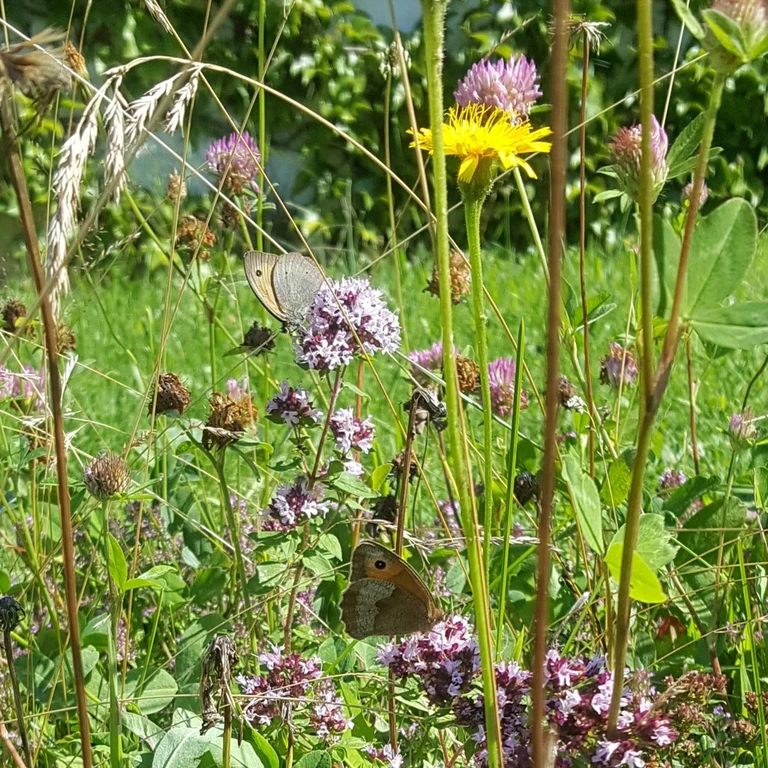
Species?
Maniola jurtina
